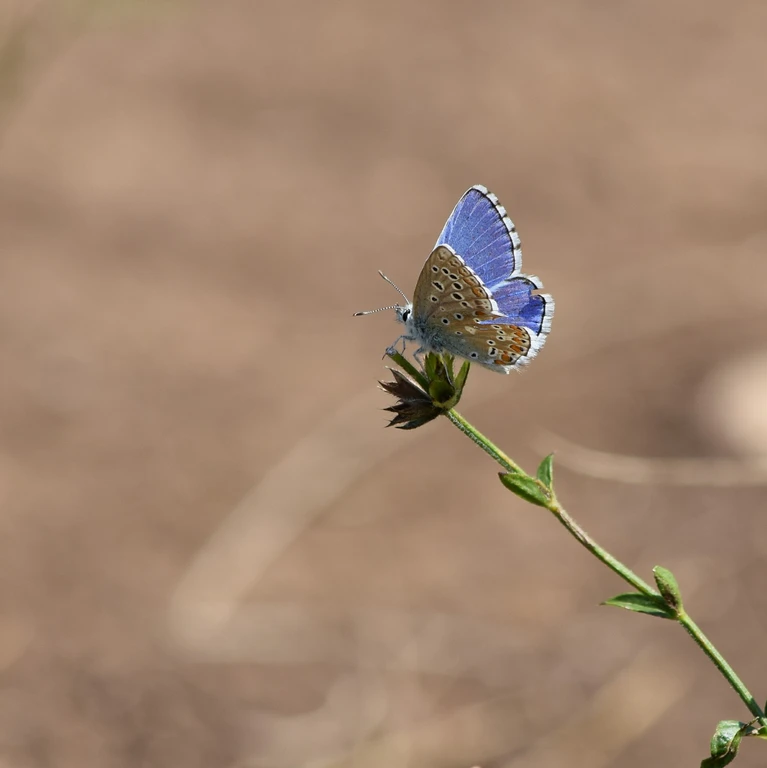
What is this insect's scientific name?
Lysandra bellargus
